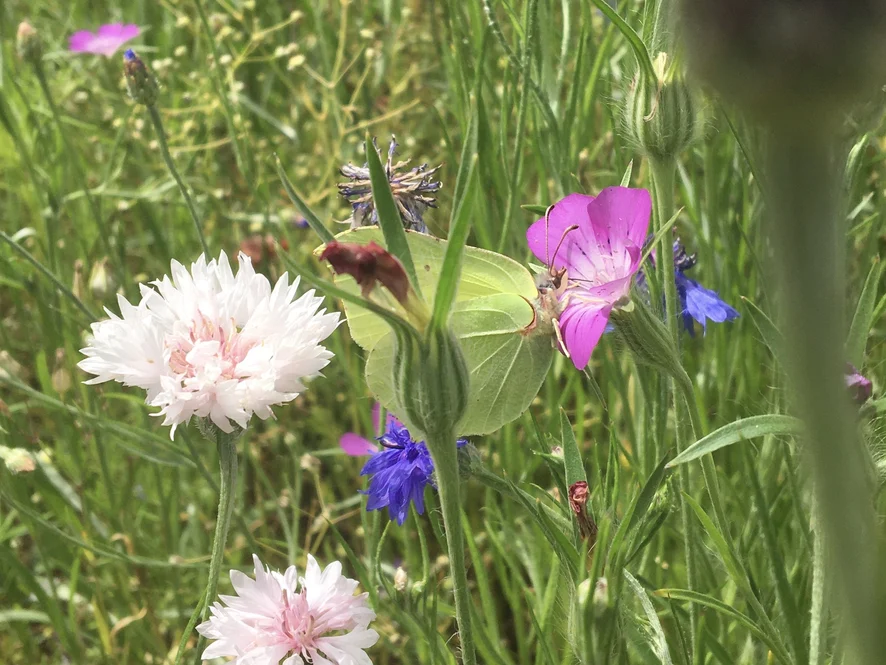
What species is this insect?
Gonepteryx rhamni
